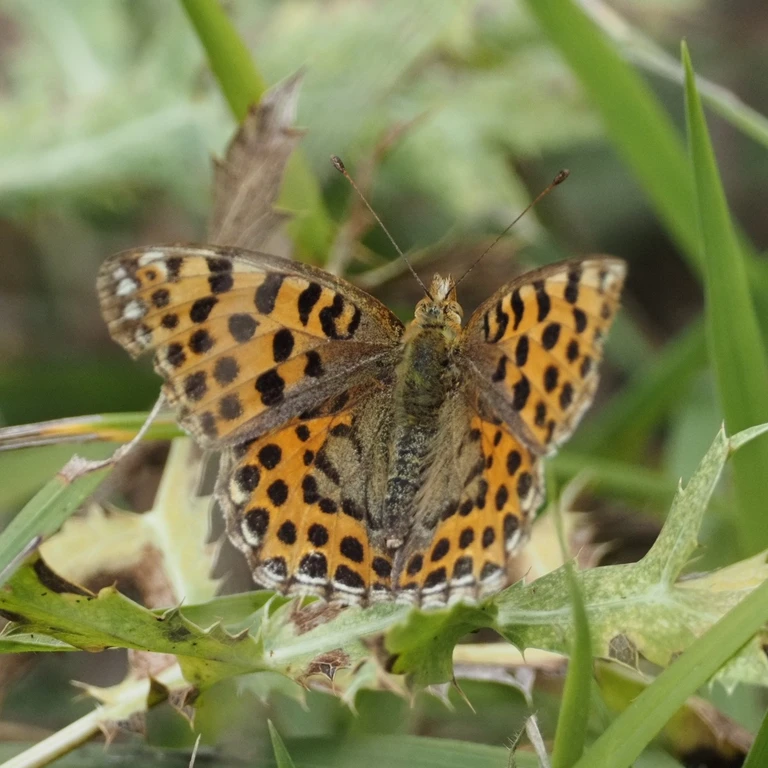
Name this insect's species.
Issoria lathonia
